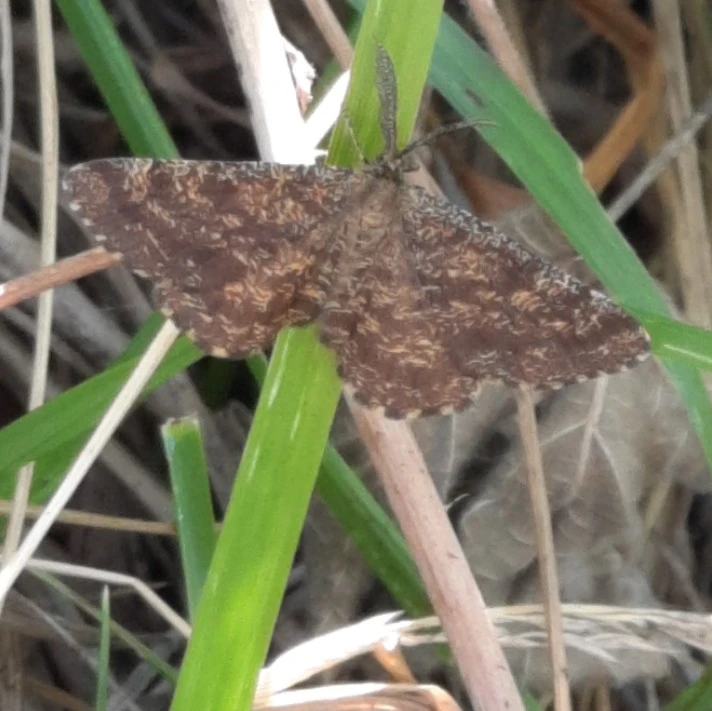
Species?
Ematurga atomaria
